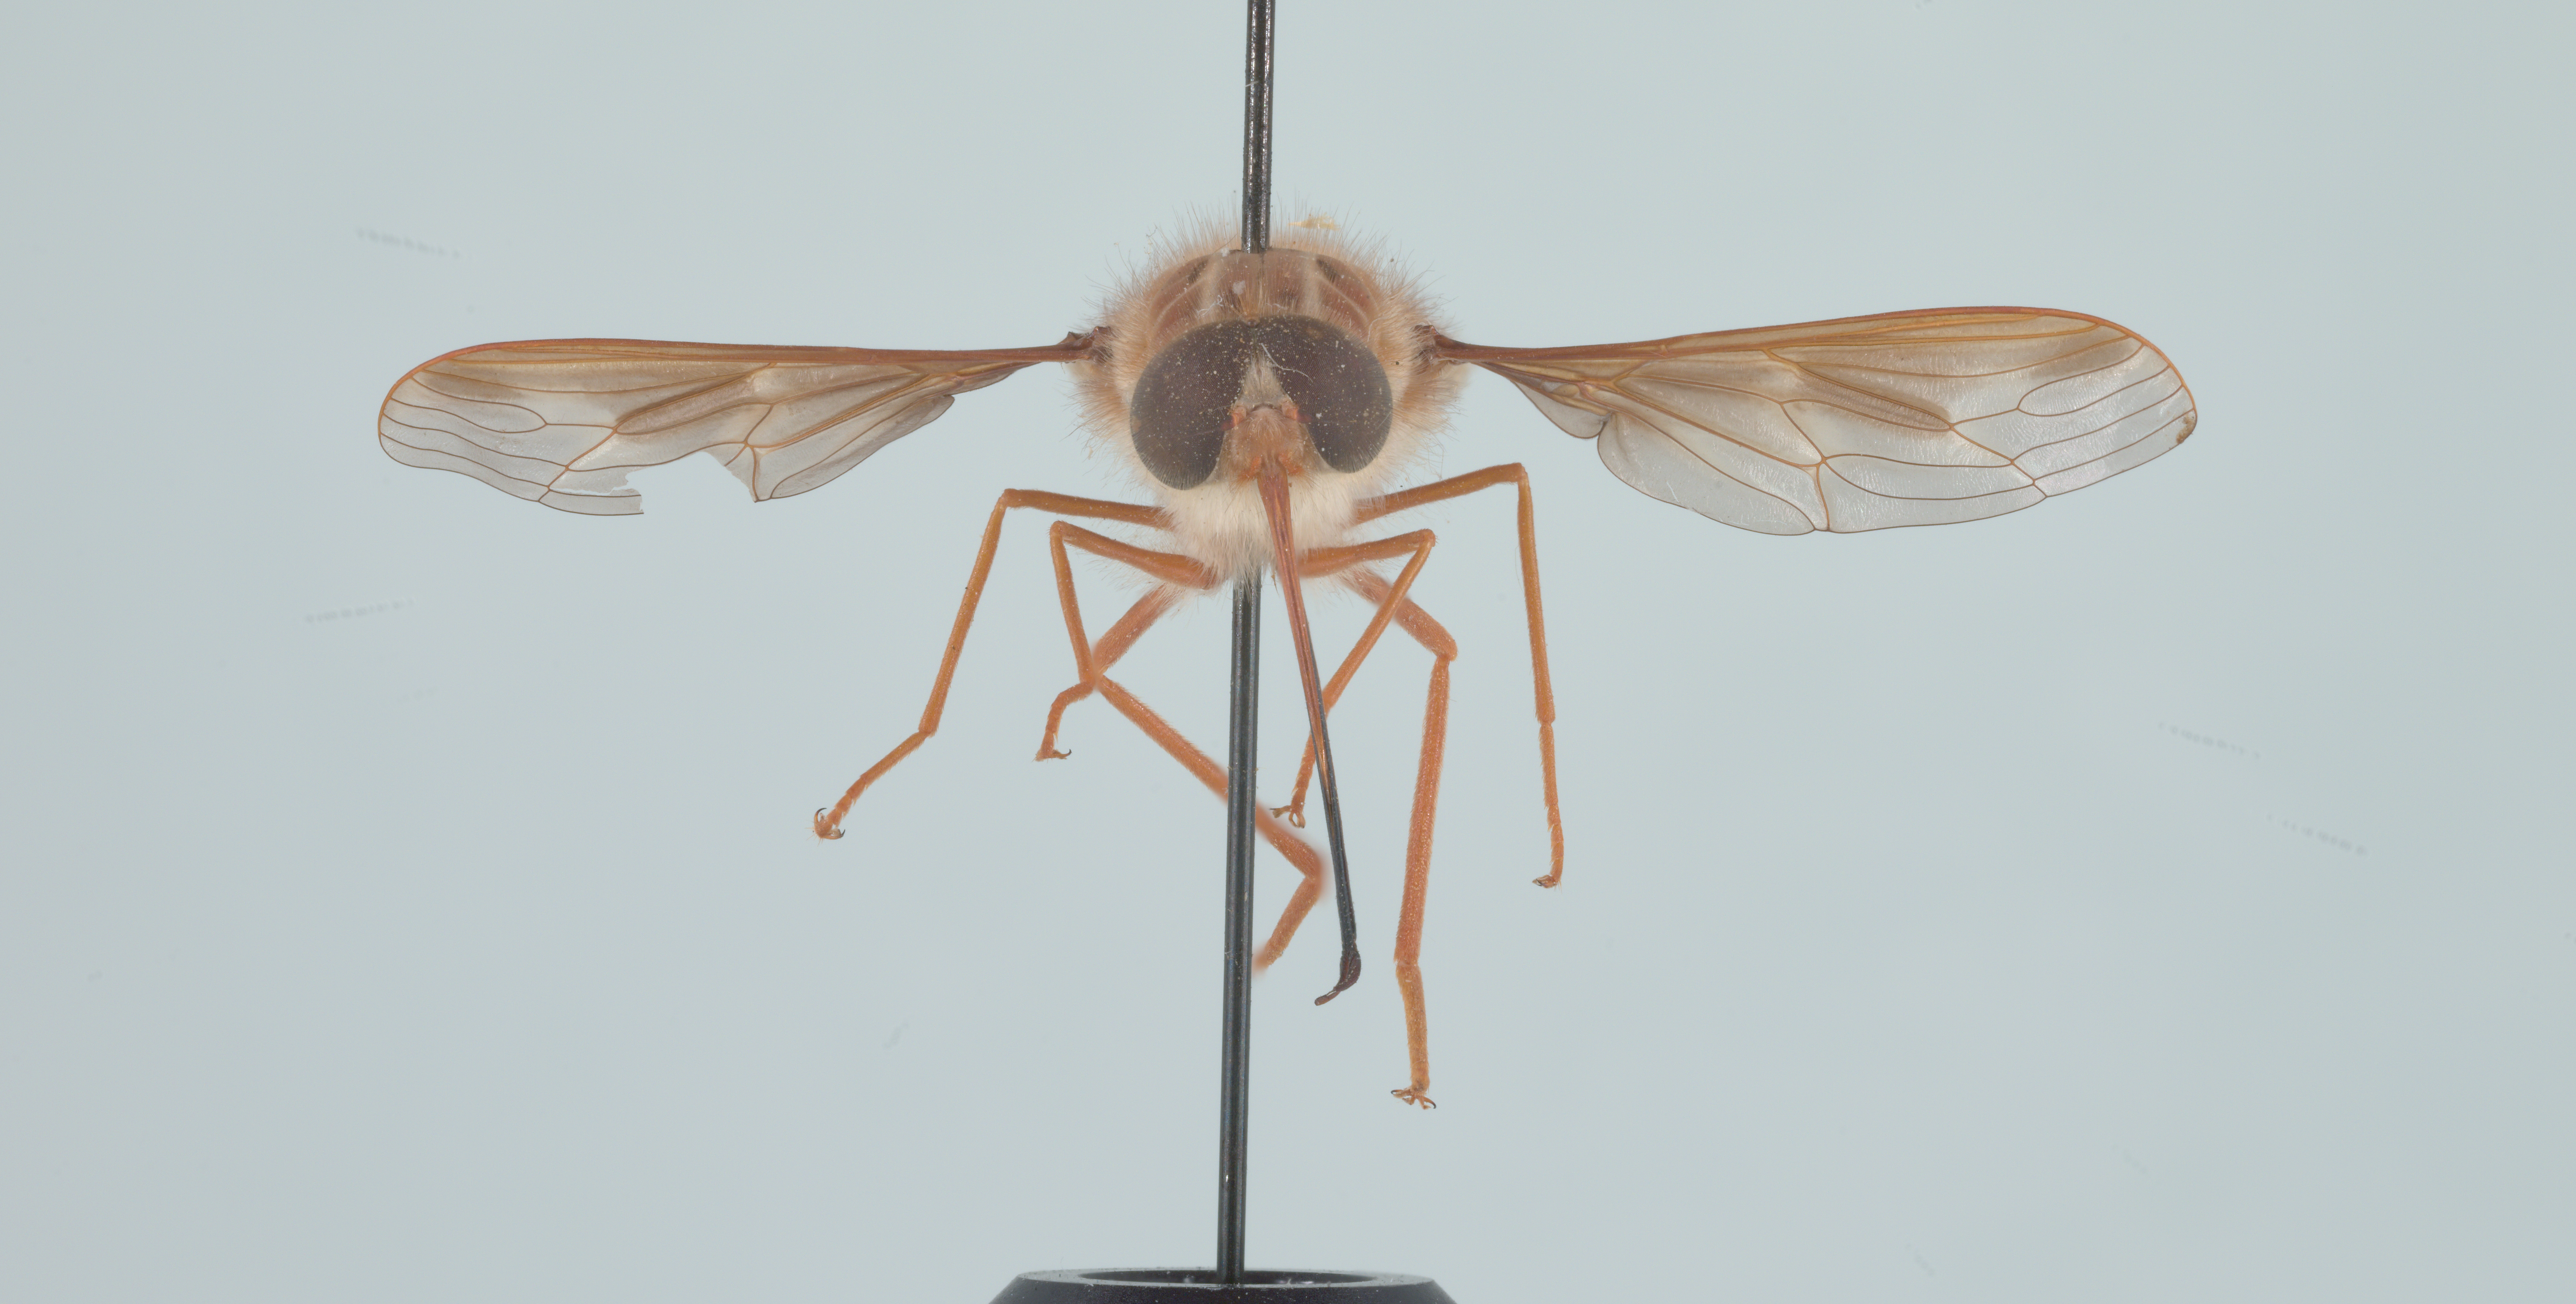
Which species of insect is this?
Hirmoneura nubipennis (also Trichophthalma nubipennis)
